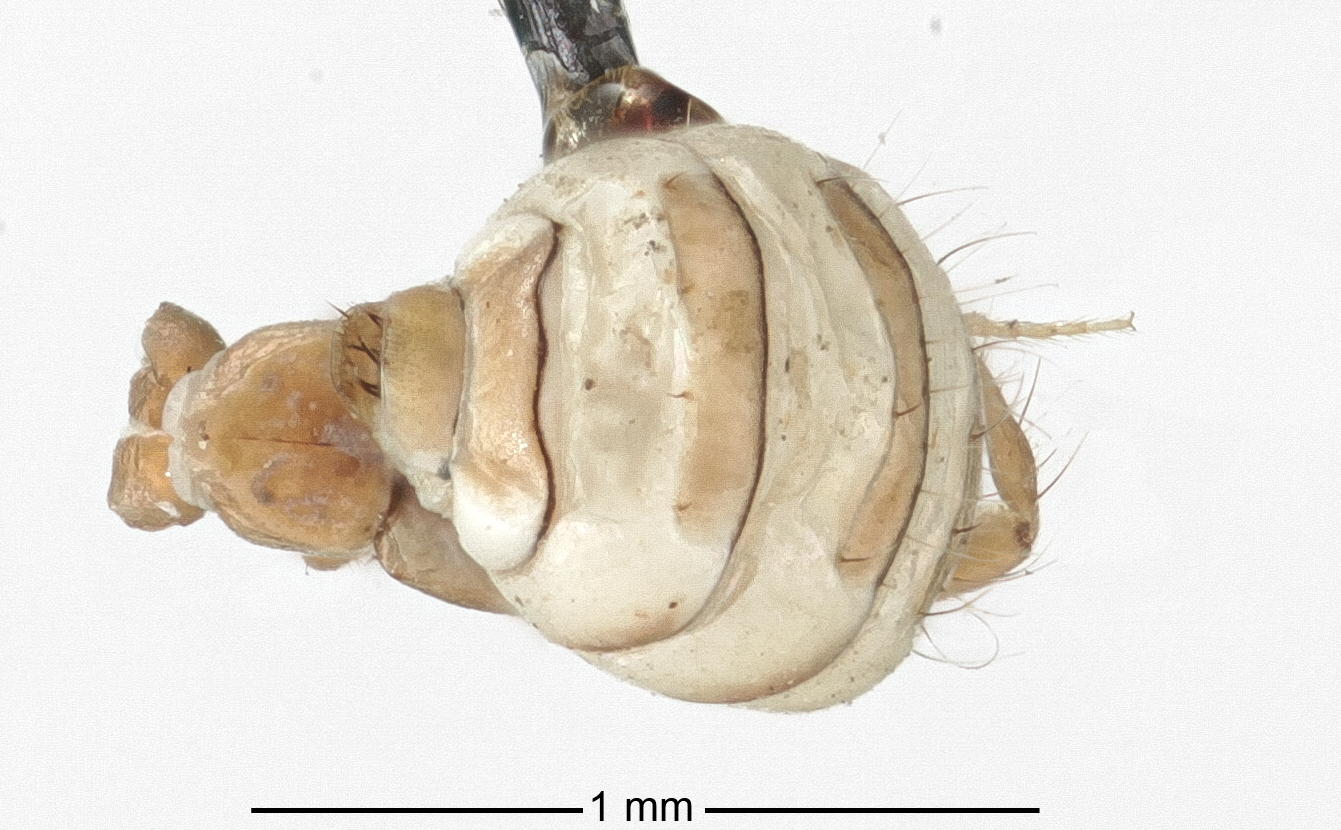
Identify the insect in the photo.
Eburniola leucogaster
